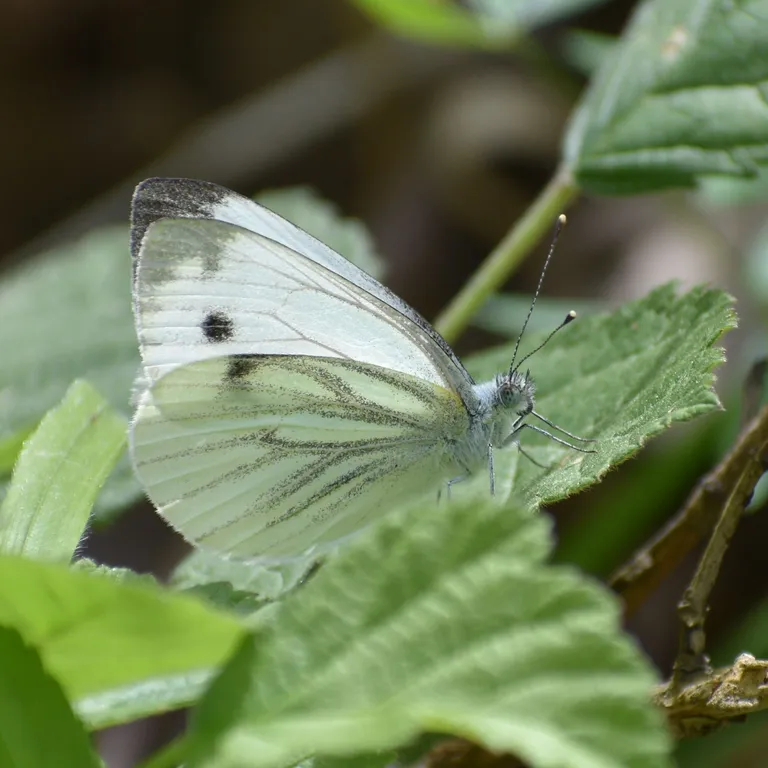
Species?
Pieris napi
